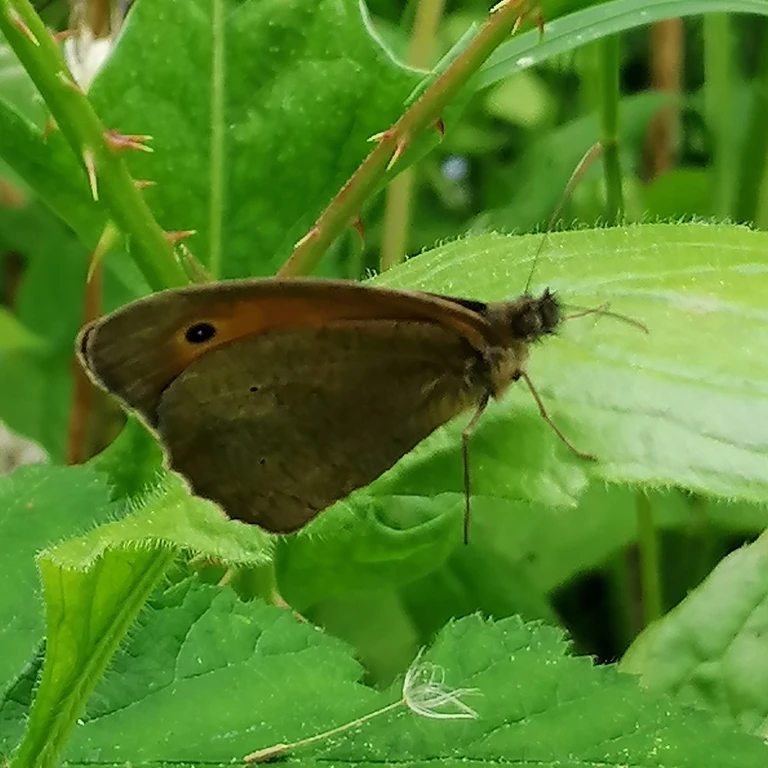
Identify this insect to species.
Maniola jurtina
